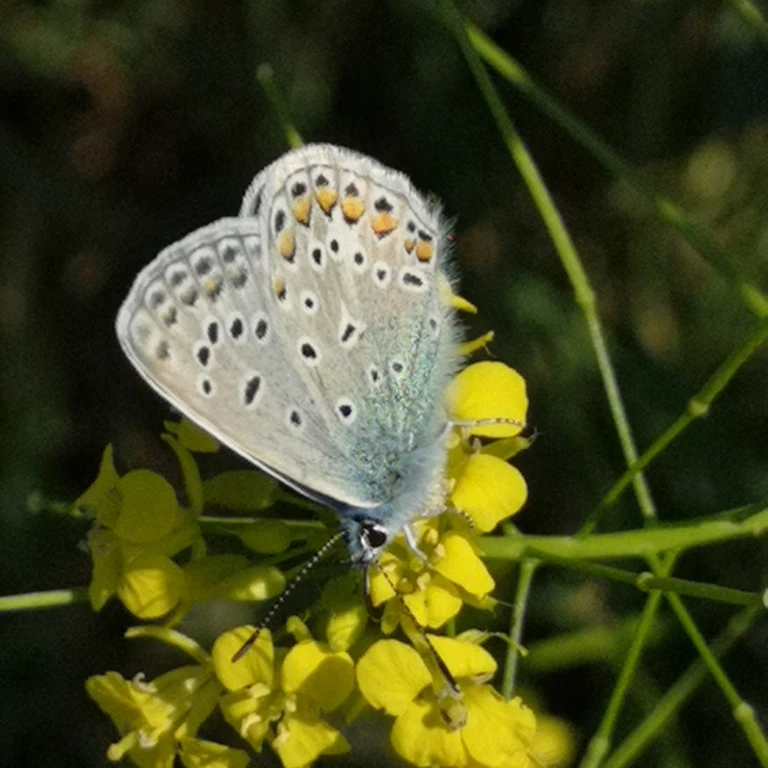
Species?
Polyommatus icarus
